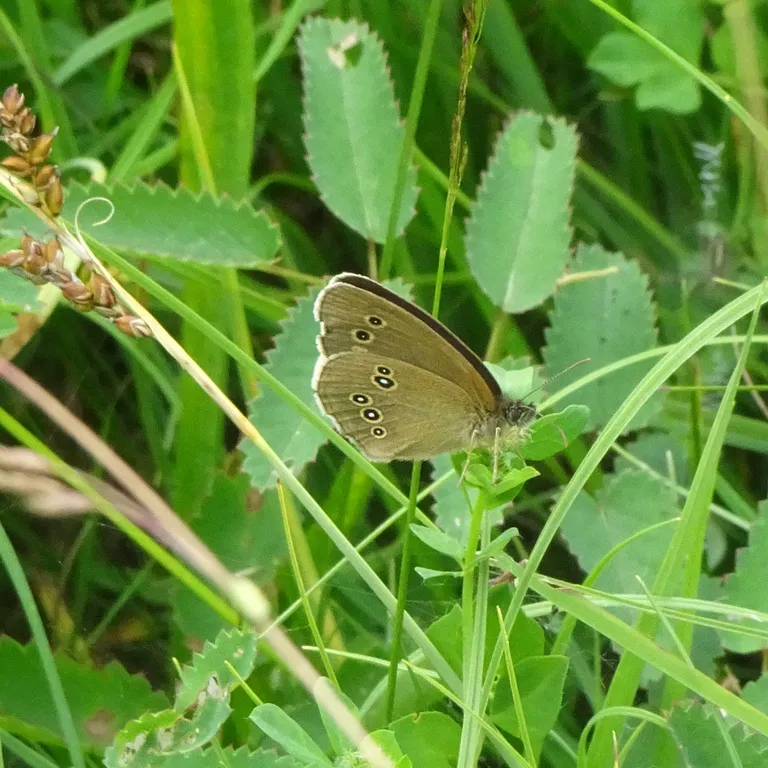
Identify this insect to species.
Aphantopus hyperantus
